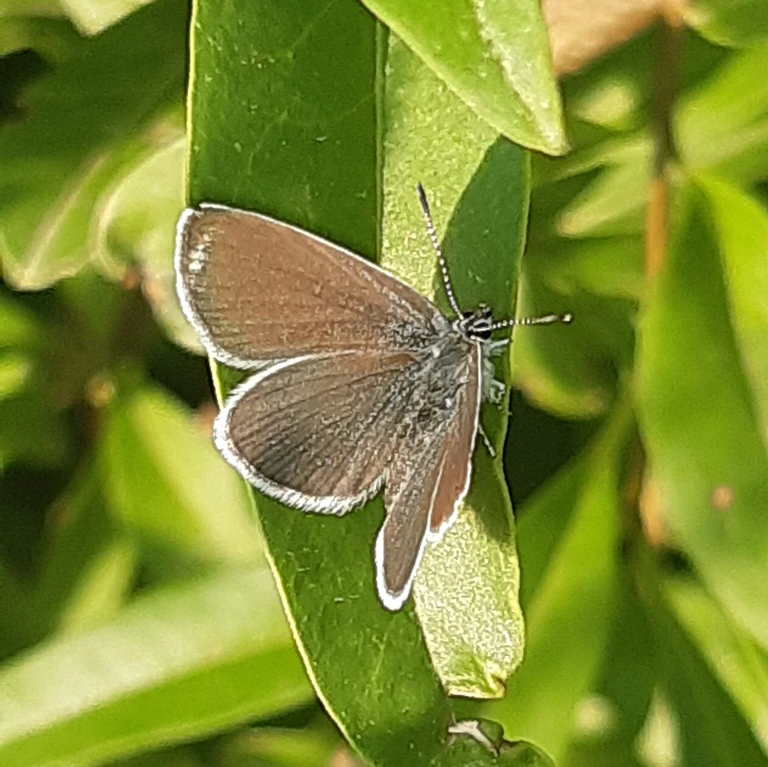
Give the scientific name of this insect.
Cupido minimus
